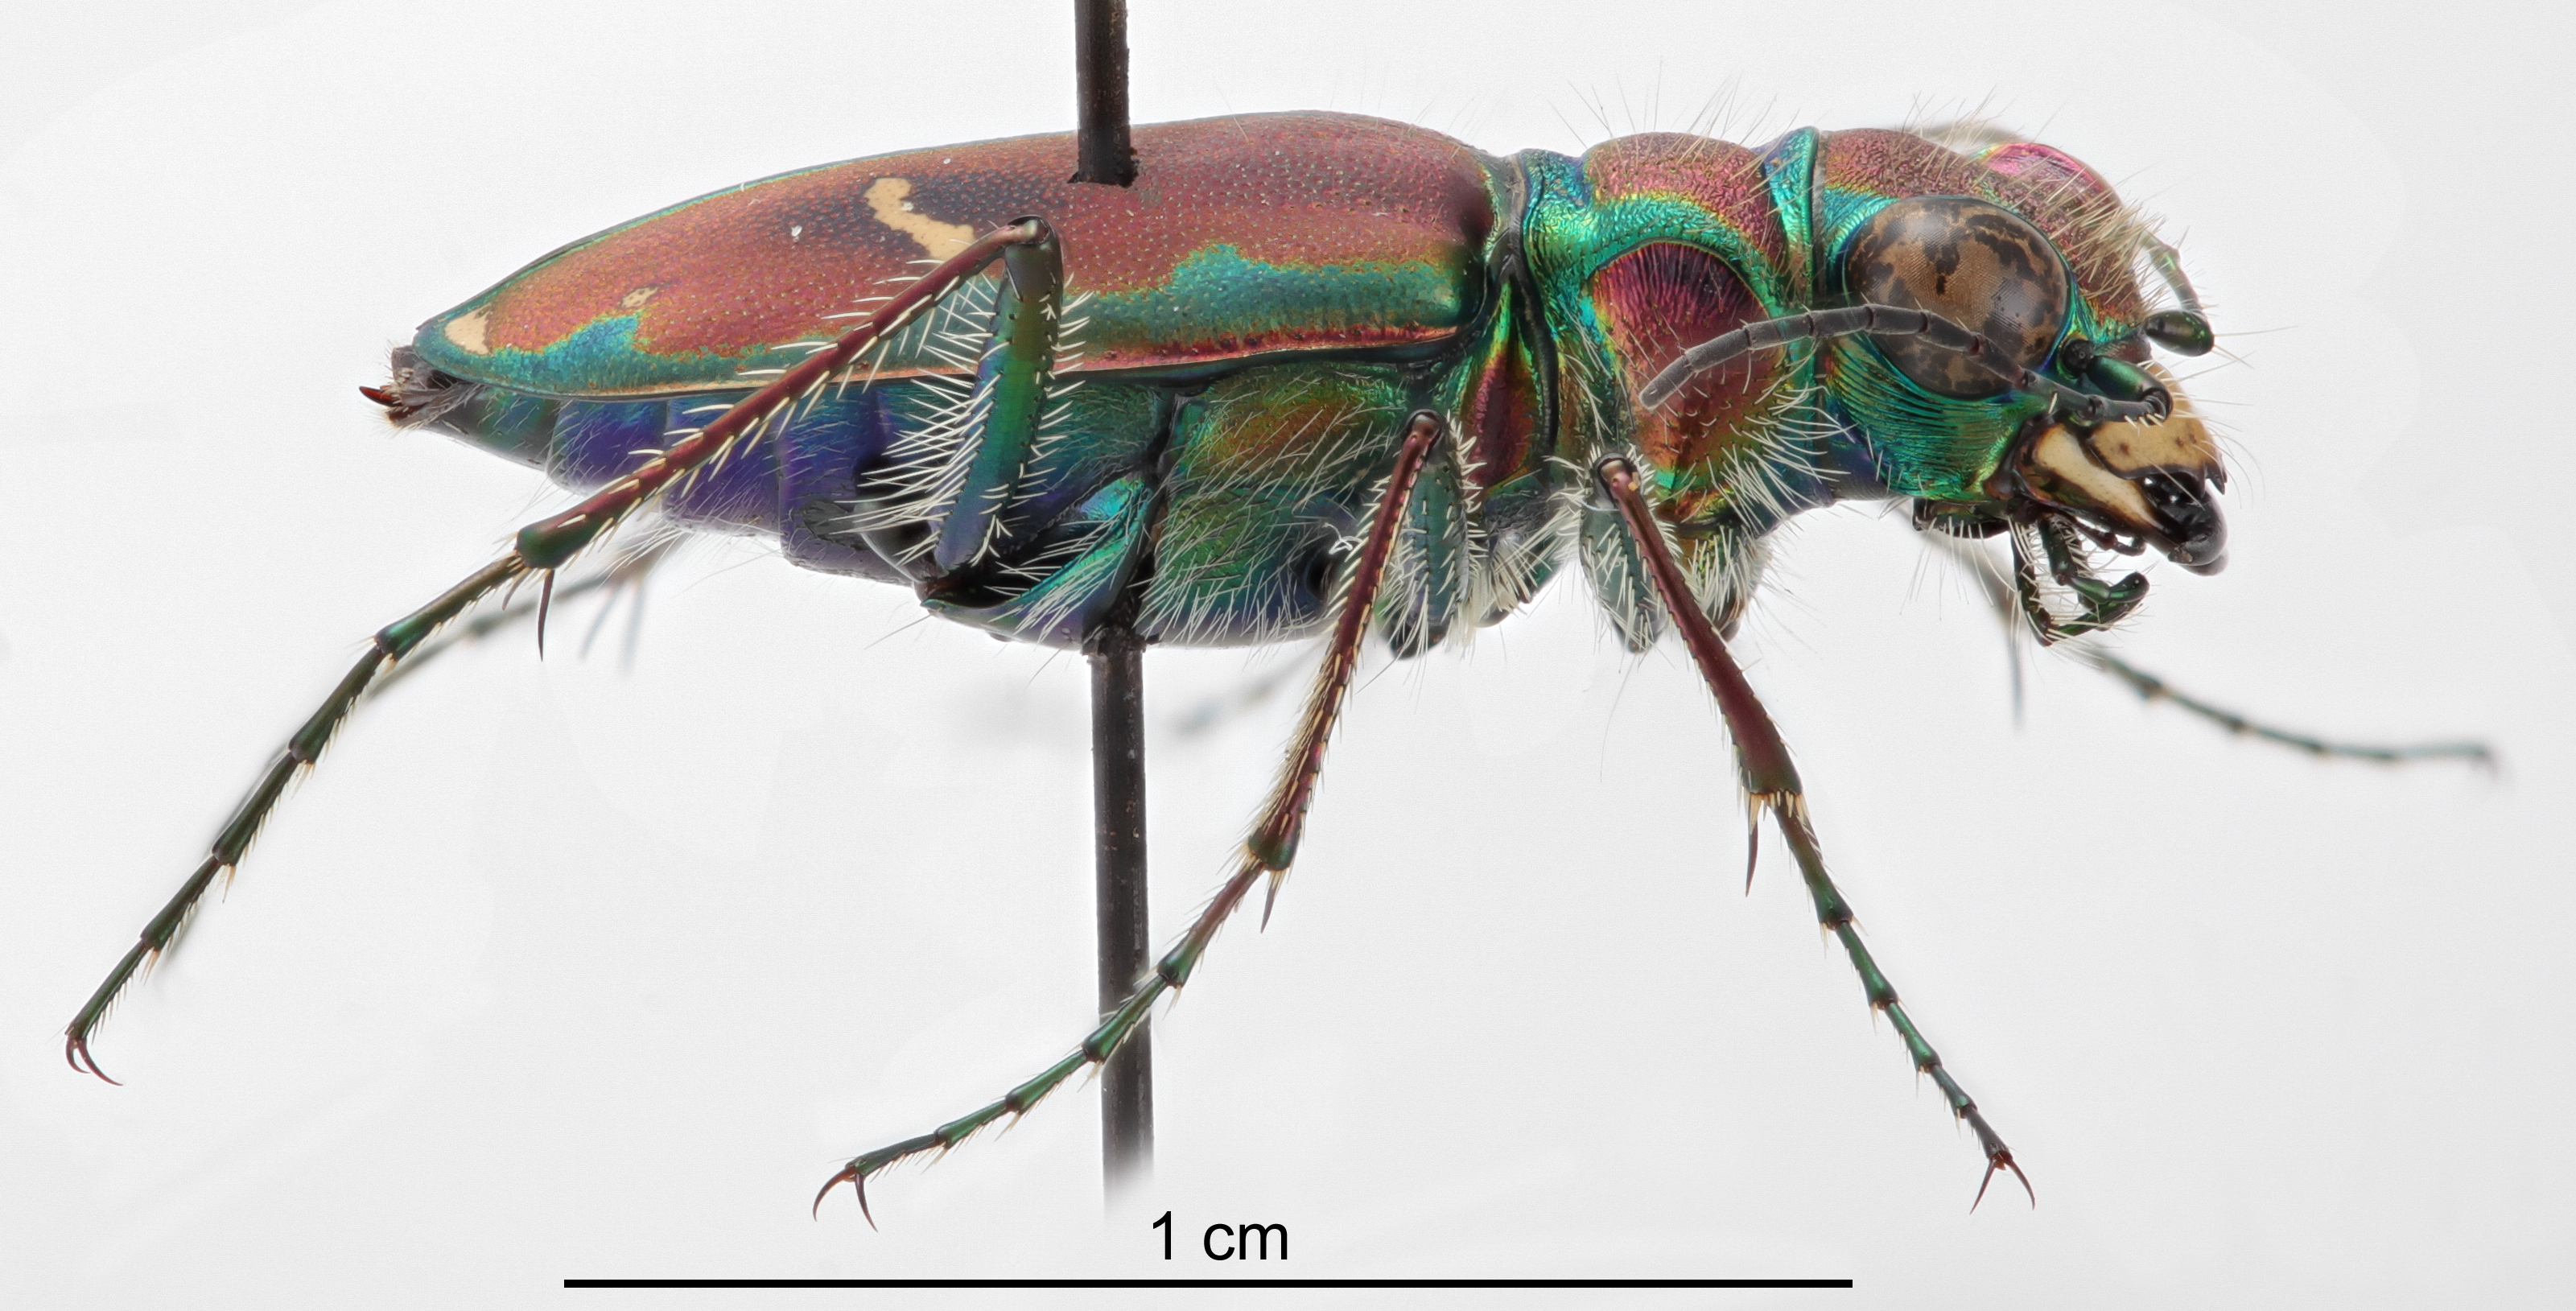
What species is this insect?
Cicindela purpurea
